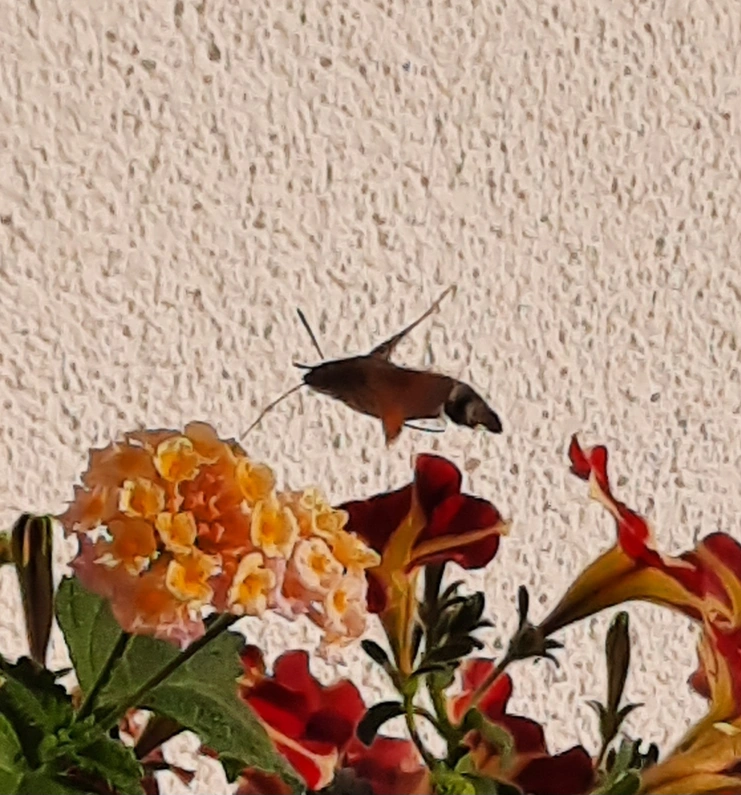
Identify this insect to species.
Macroglossum stellatarum
